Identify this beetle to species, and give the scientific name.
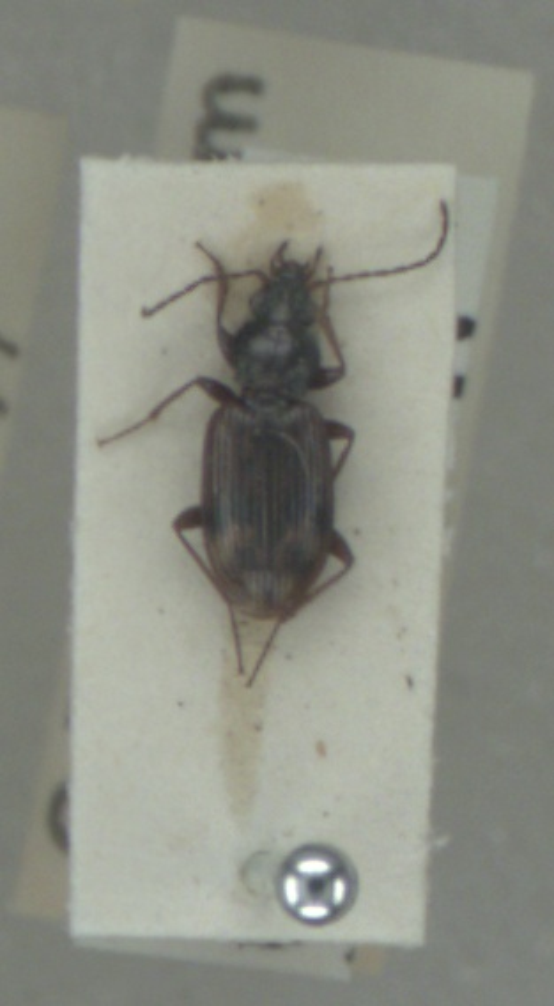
Bembidion dentellum
